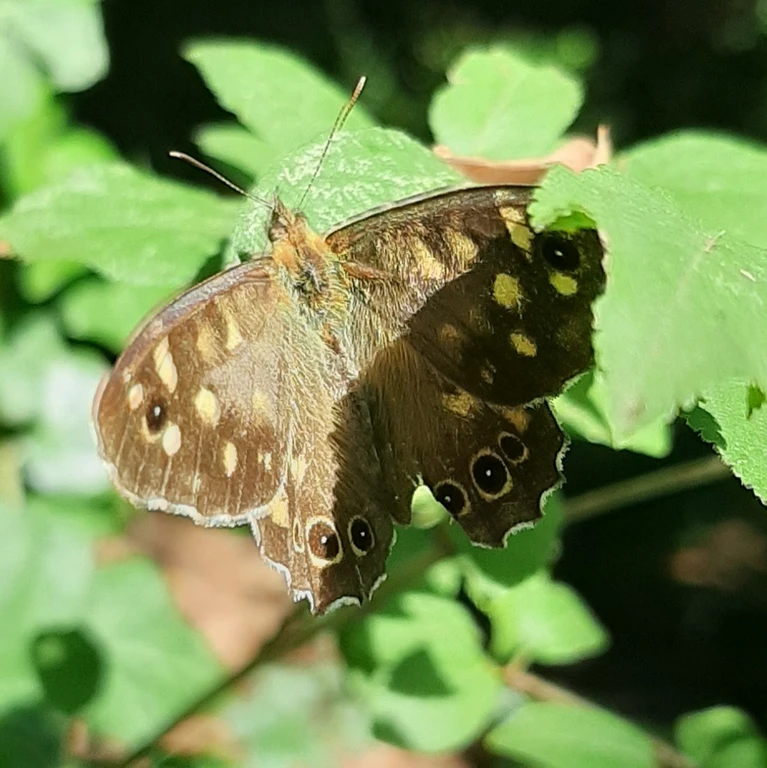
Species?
Pararge aegeria
